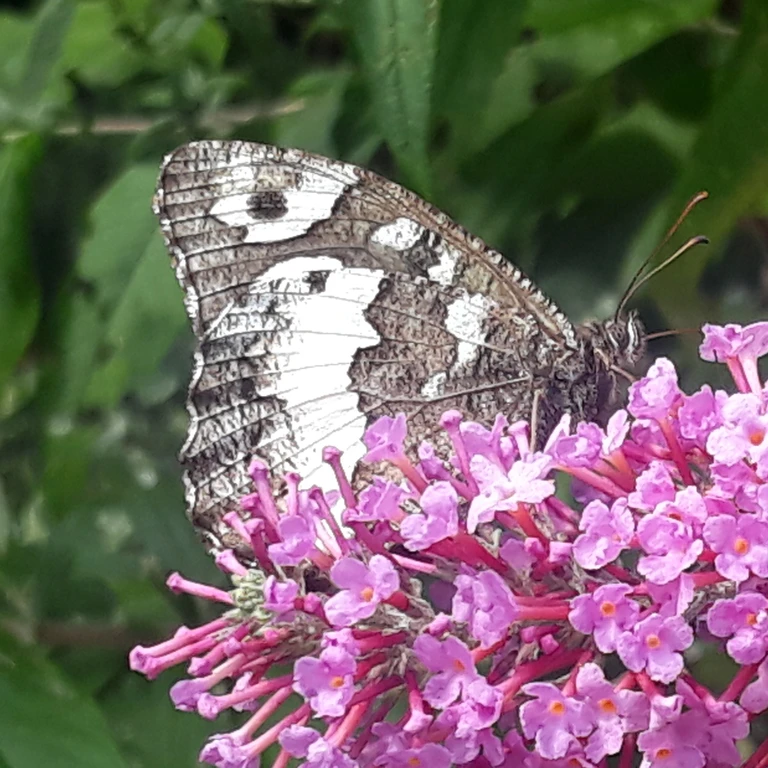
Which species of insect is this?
Brintesia circe
